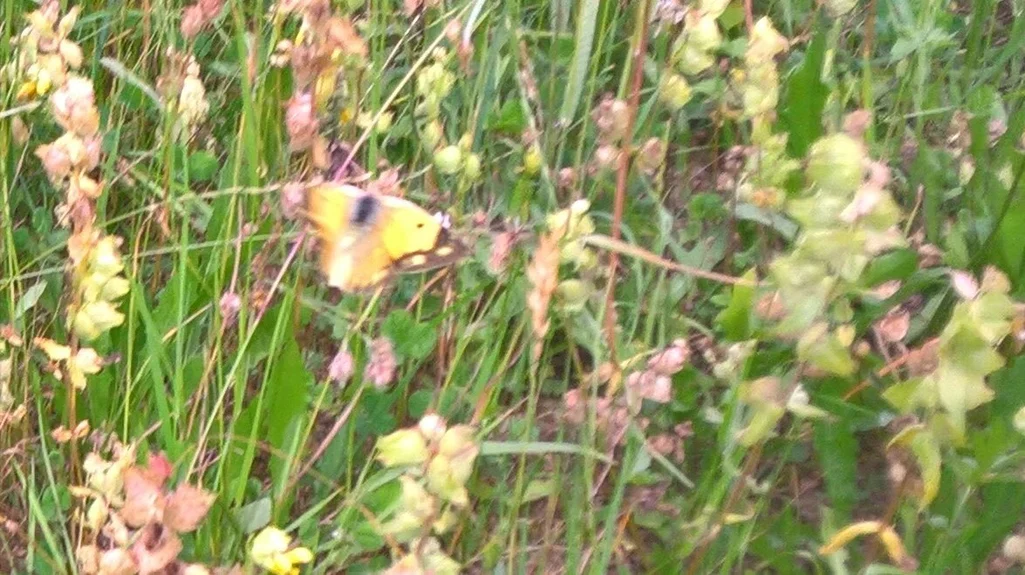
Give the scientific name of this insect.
Colias croceus
